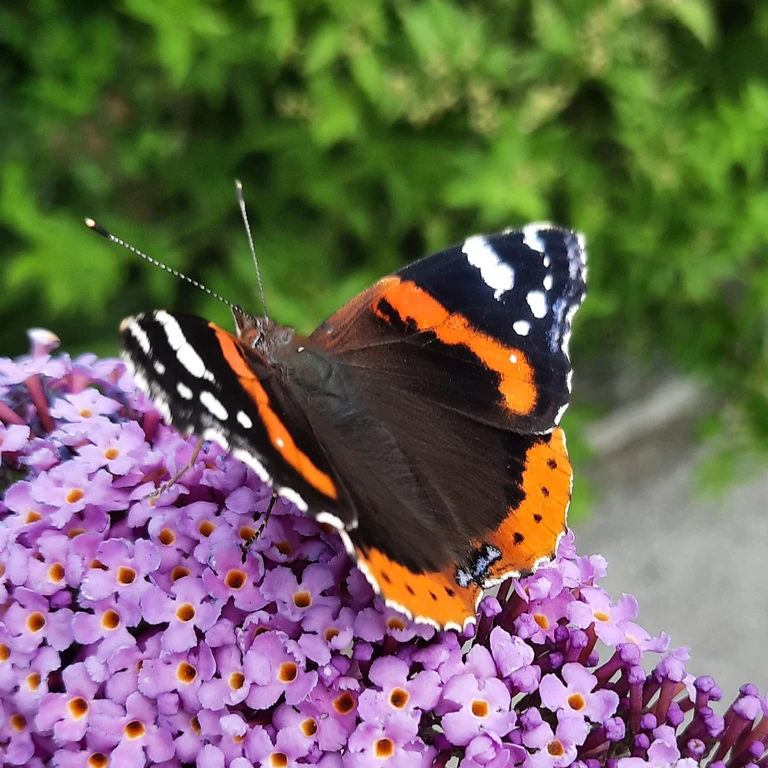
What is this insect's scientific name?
Vanessa atalanta
